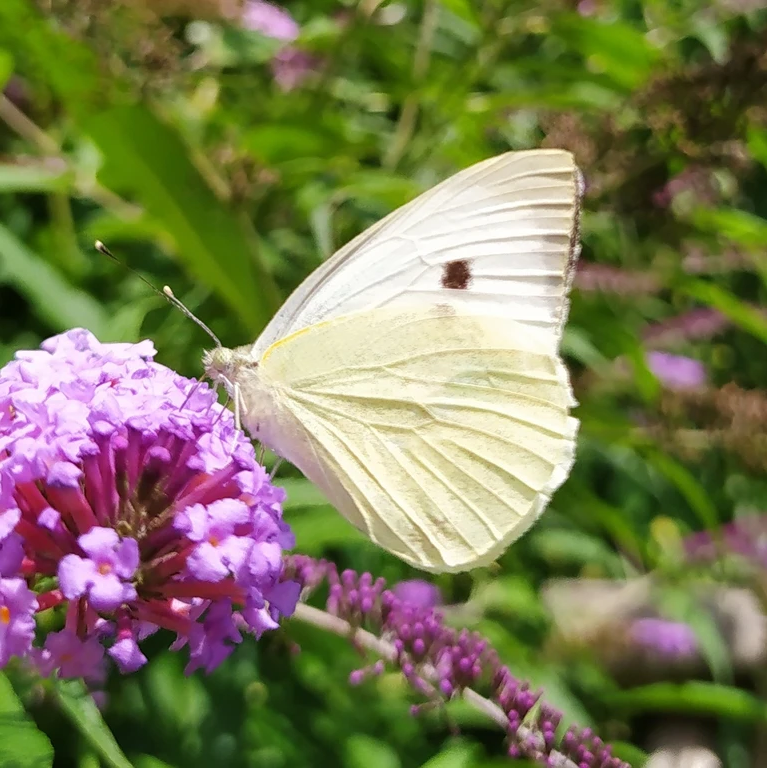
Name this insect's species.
Pieris brassicae
